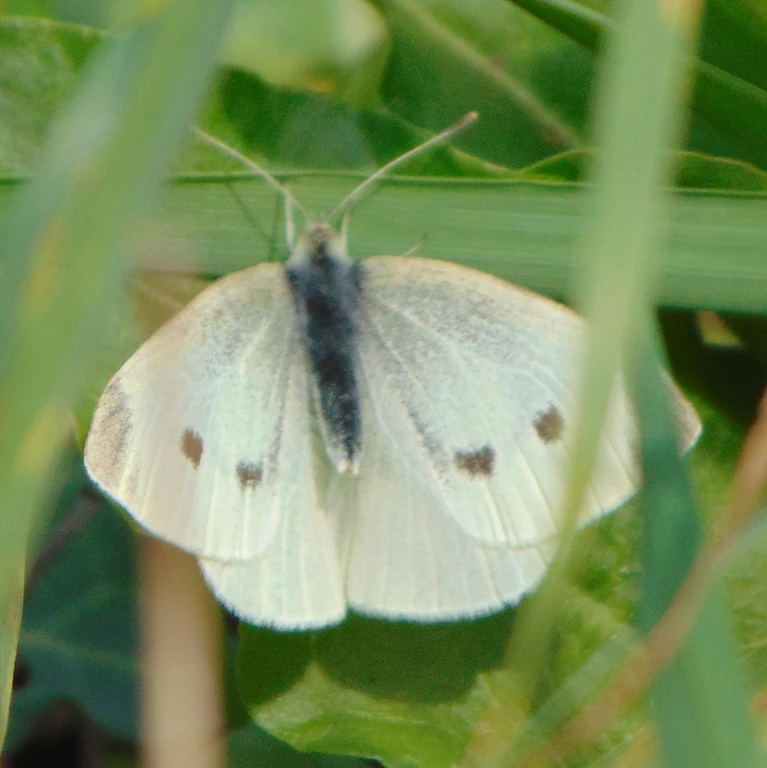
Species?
Pieris rapae
